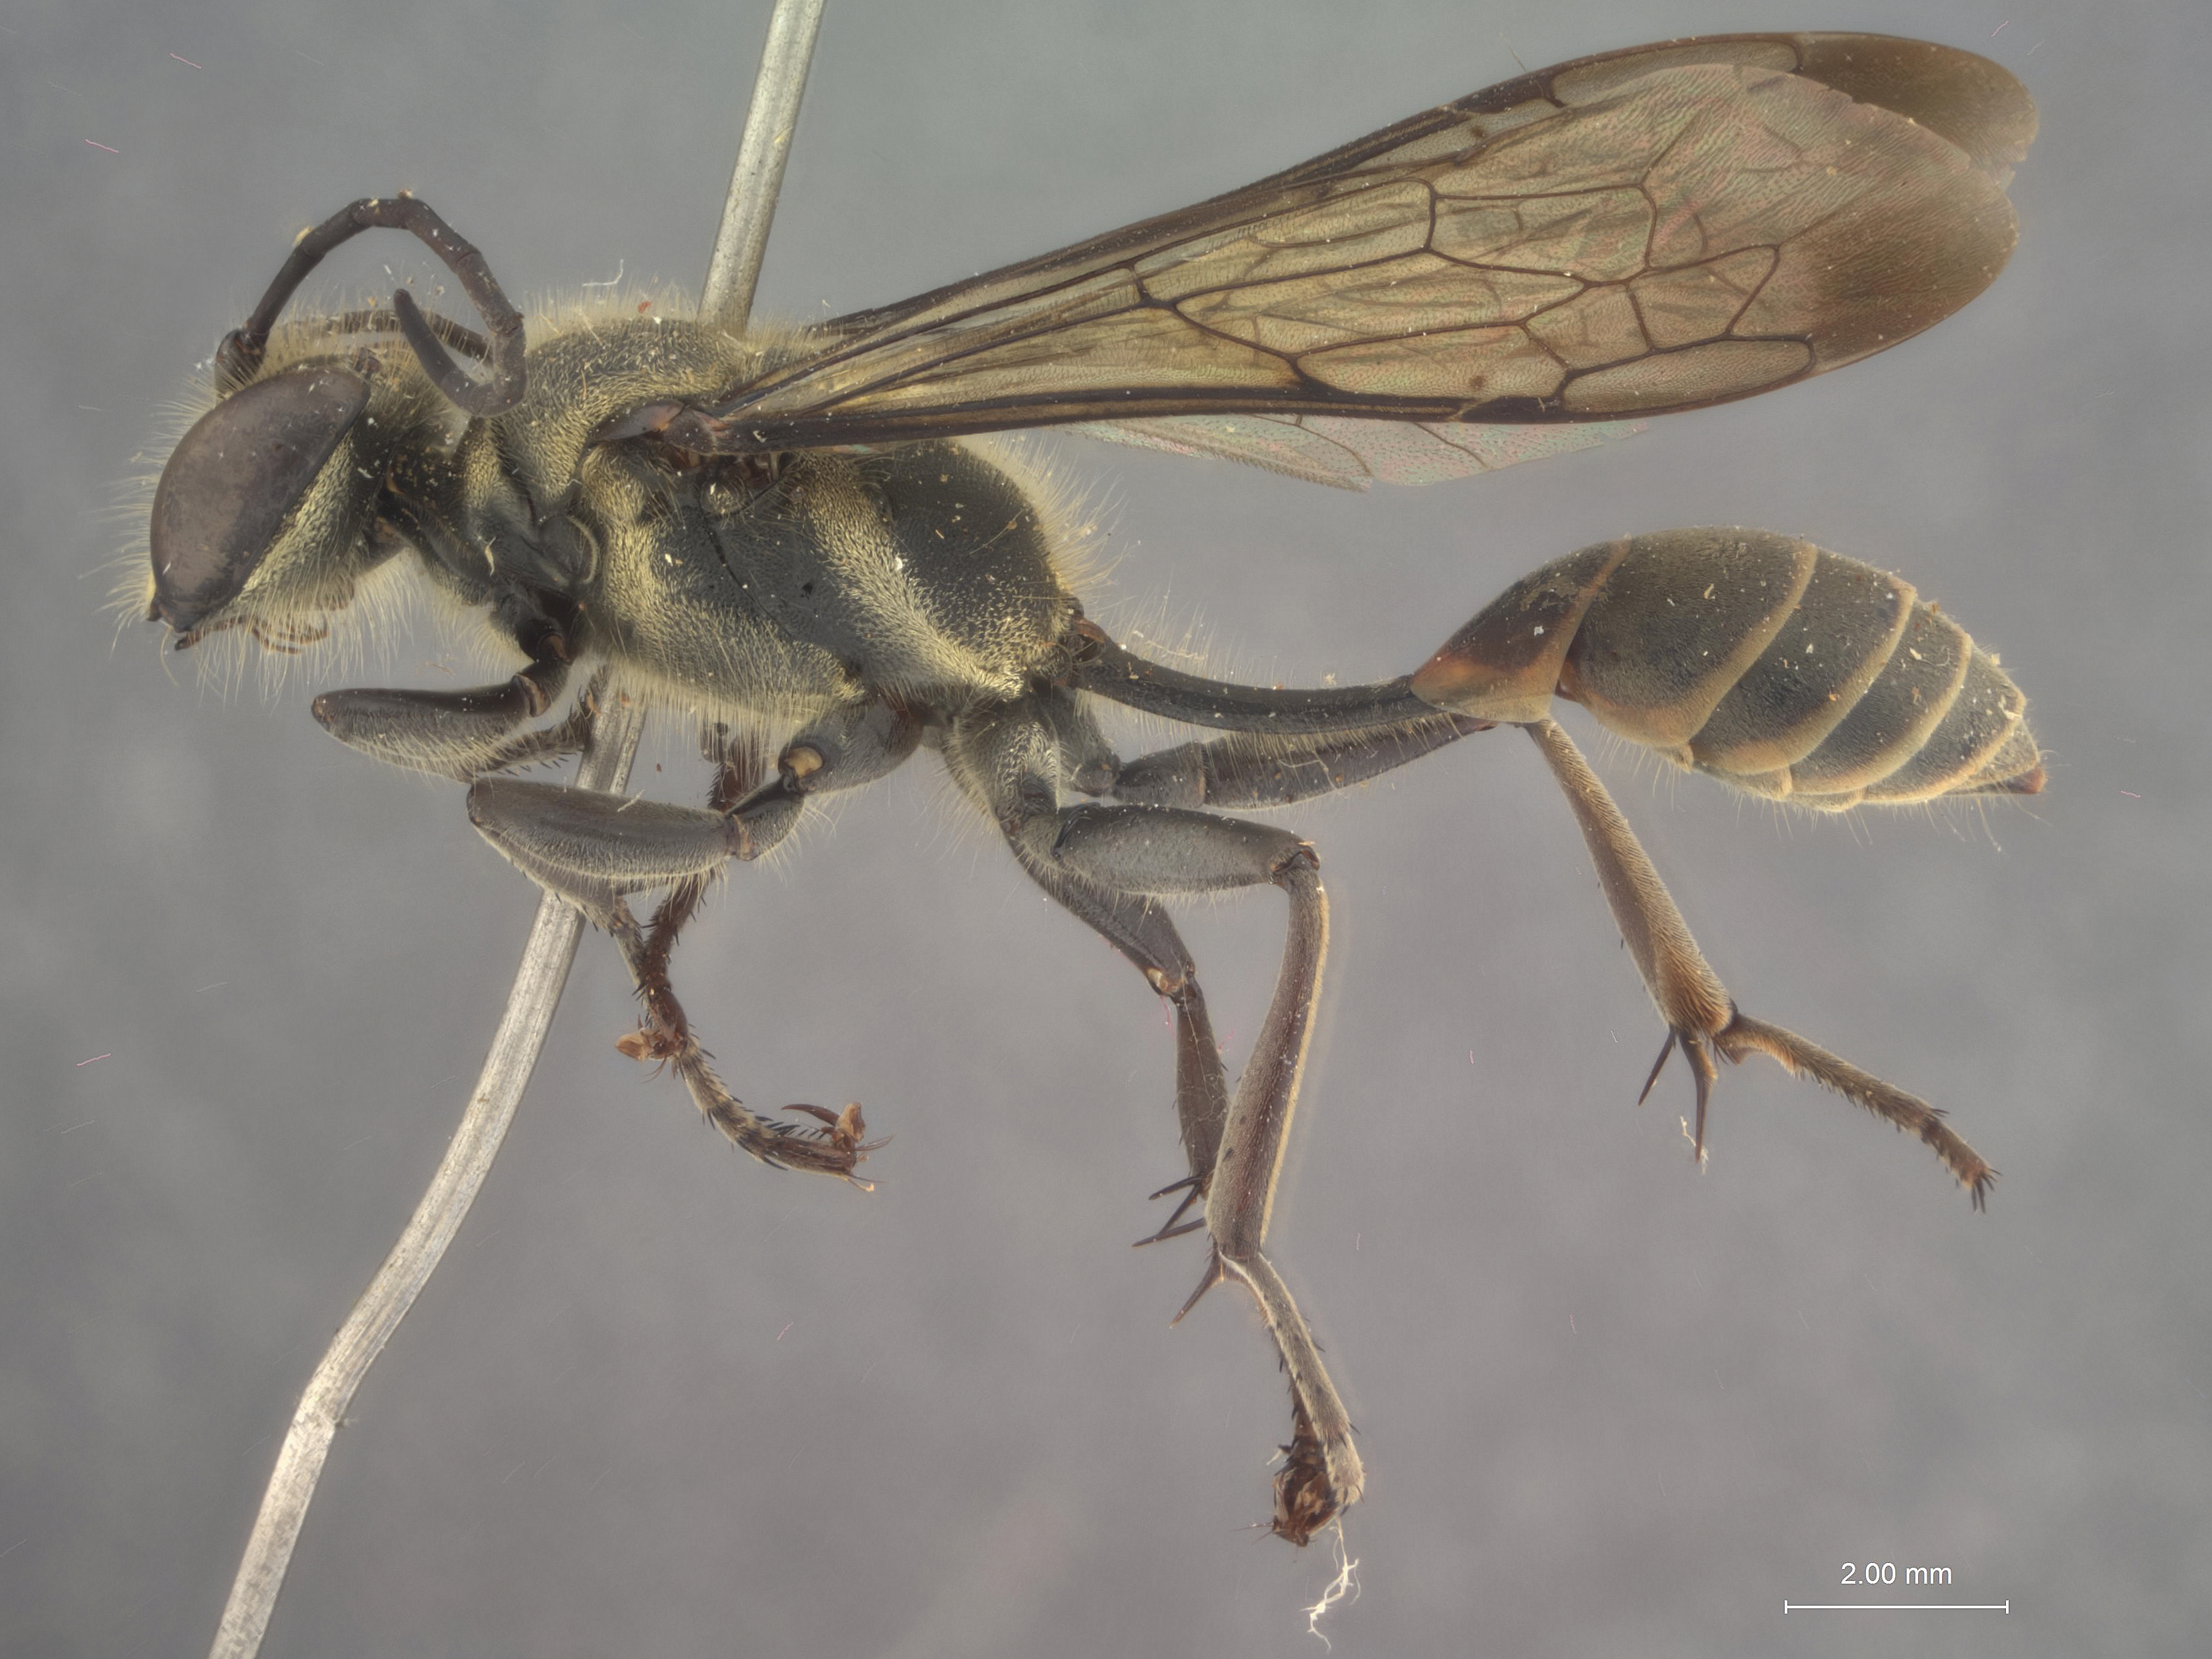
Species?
Isodontia severini
